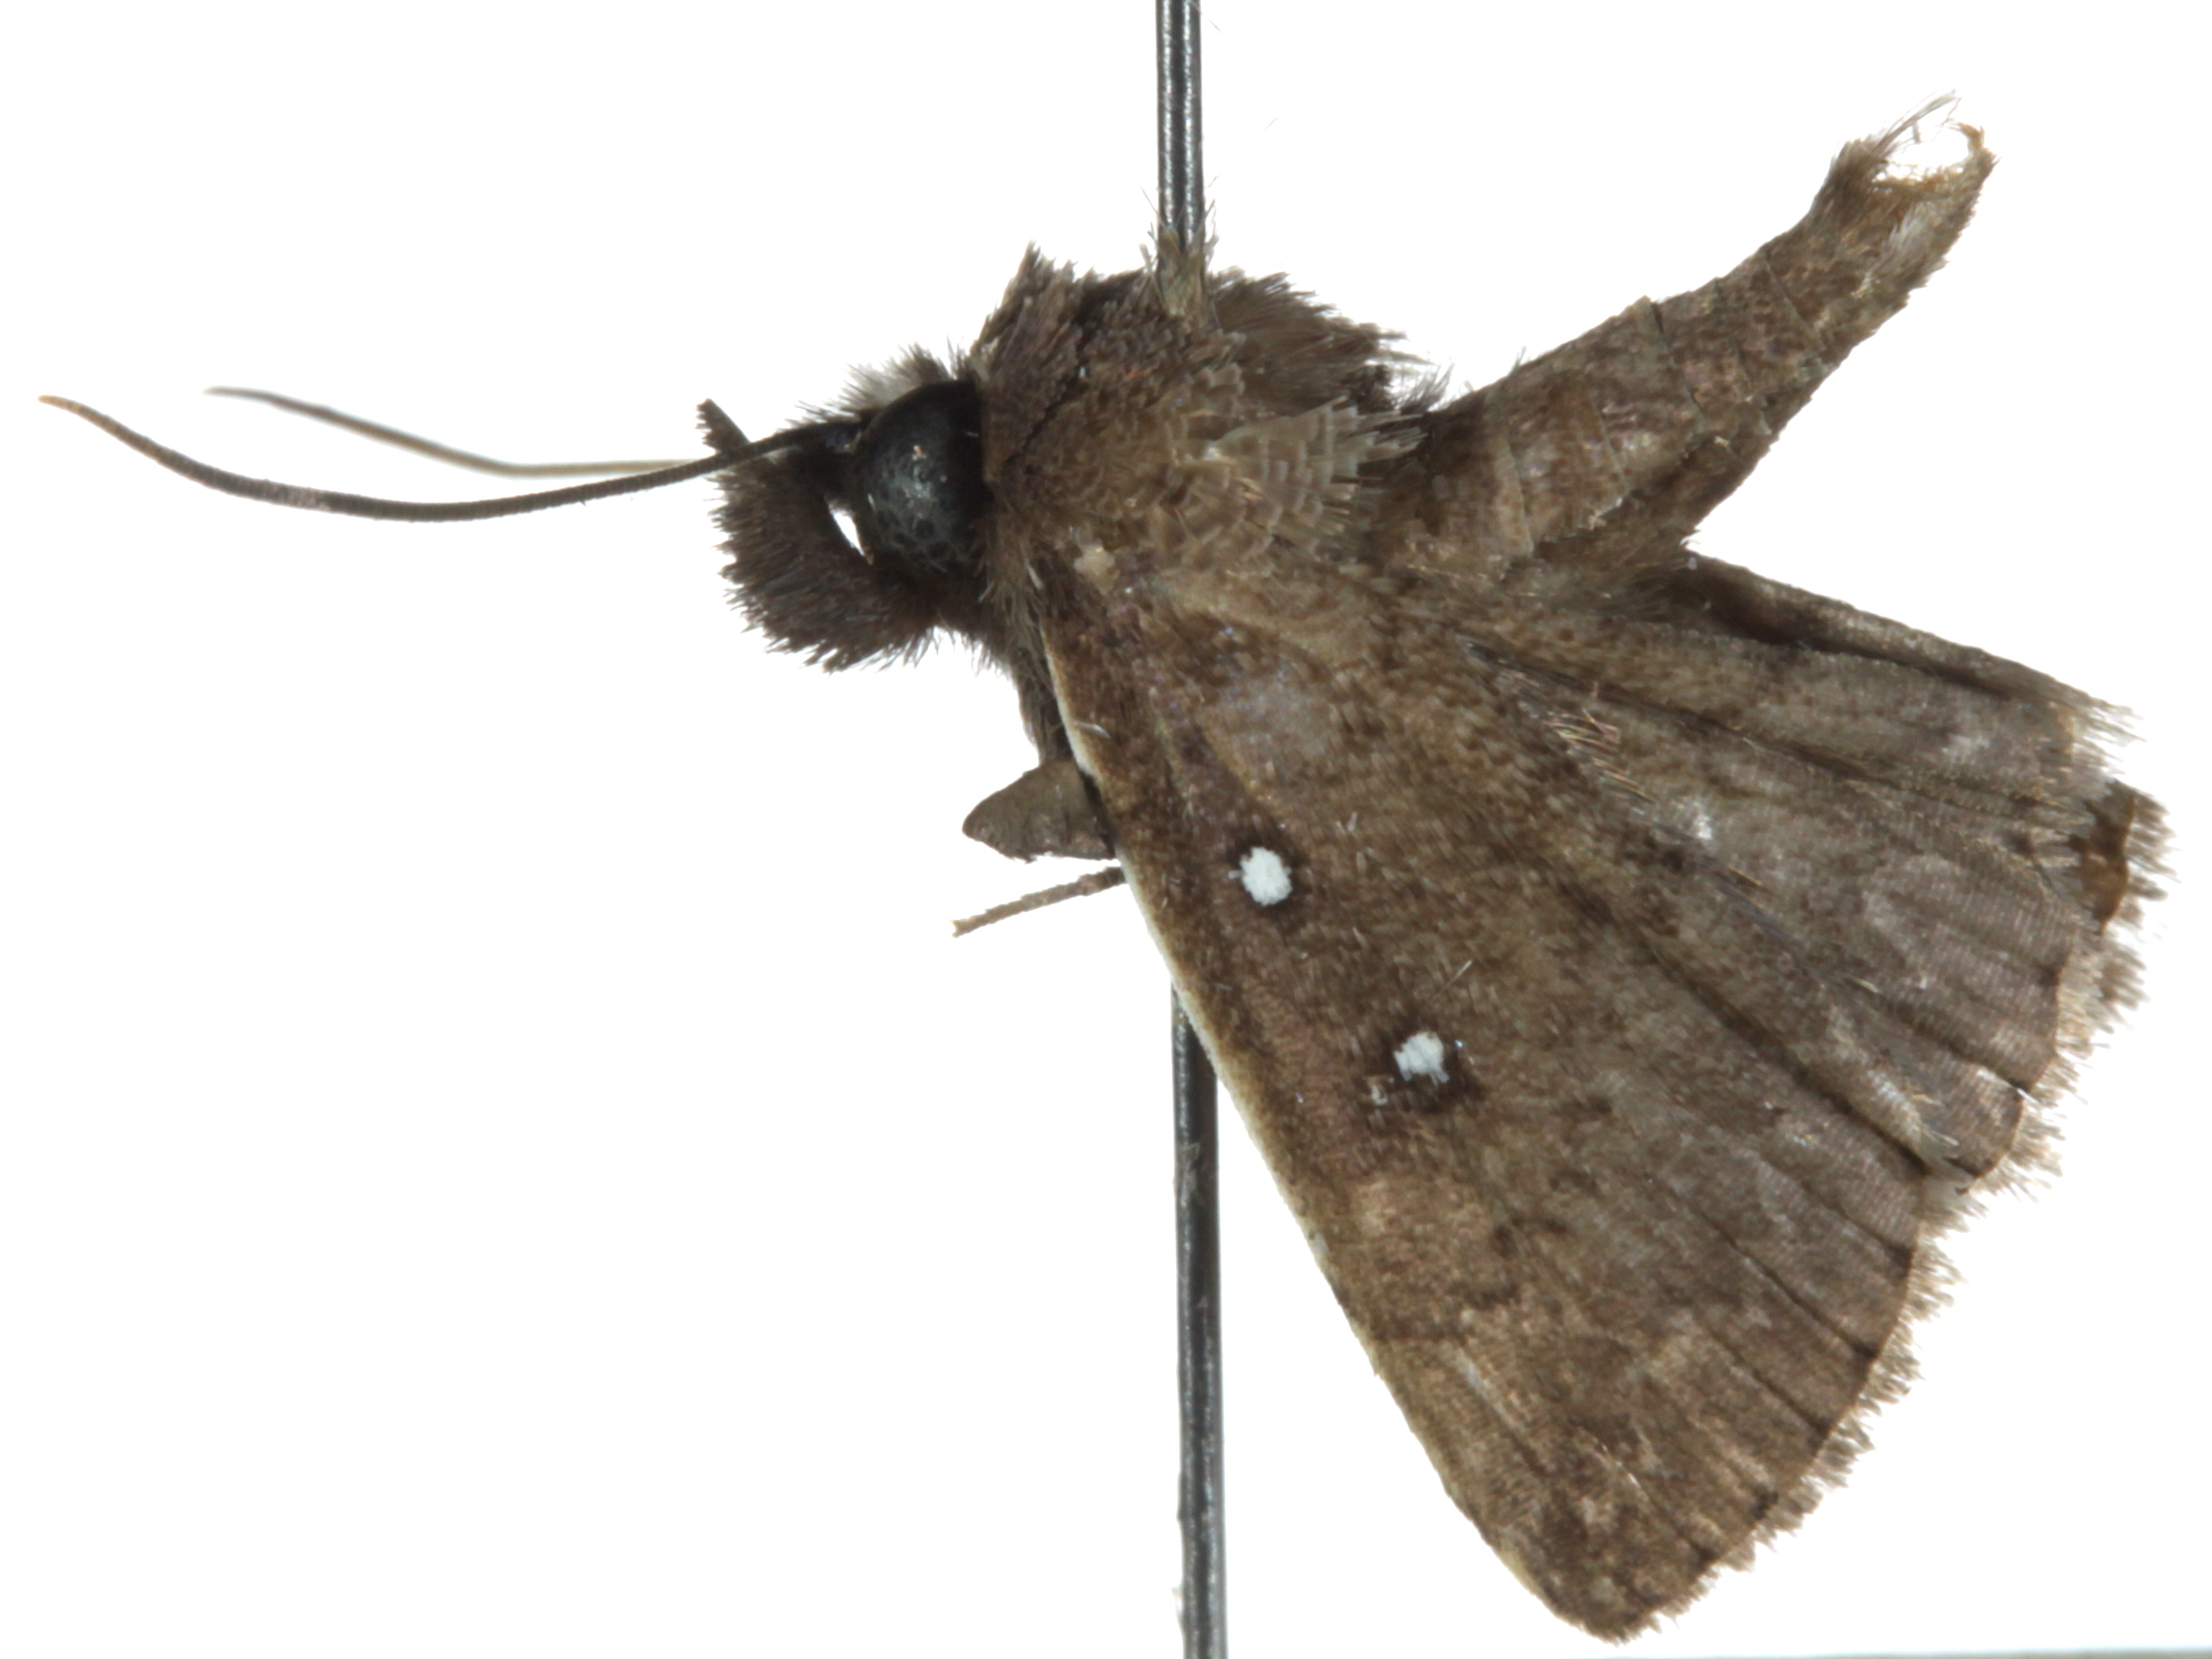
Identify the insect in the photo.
Dahlia hesperioides
